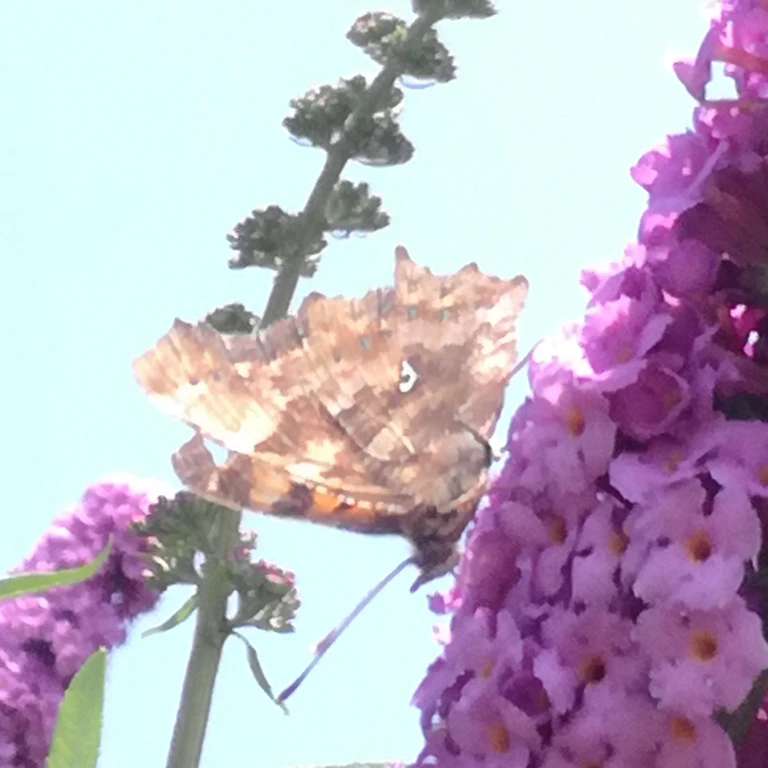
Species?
Polygonia c-album
